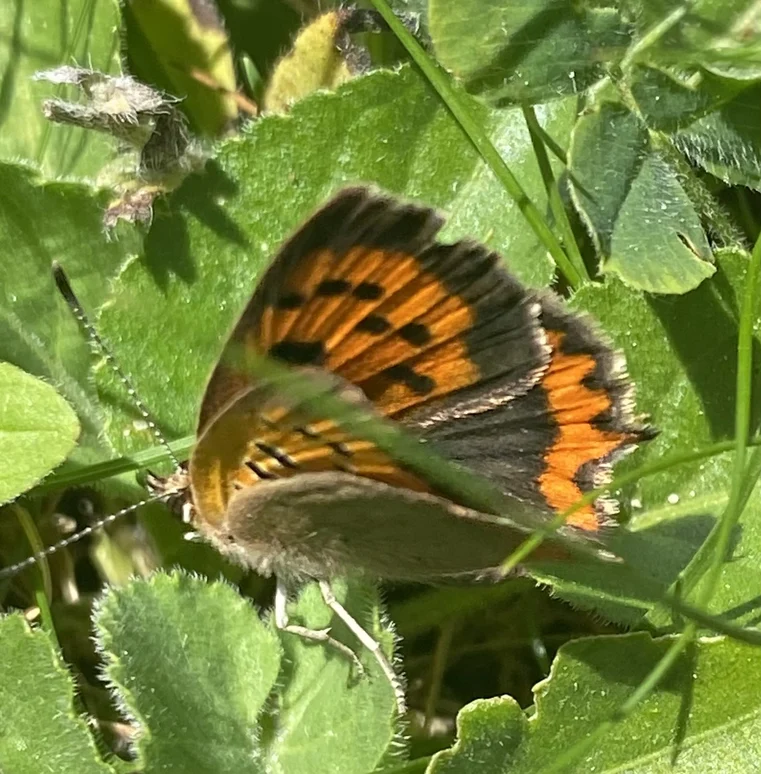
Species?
Lycaena phlaeas
